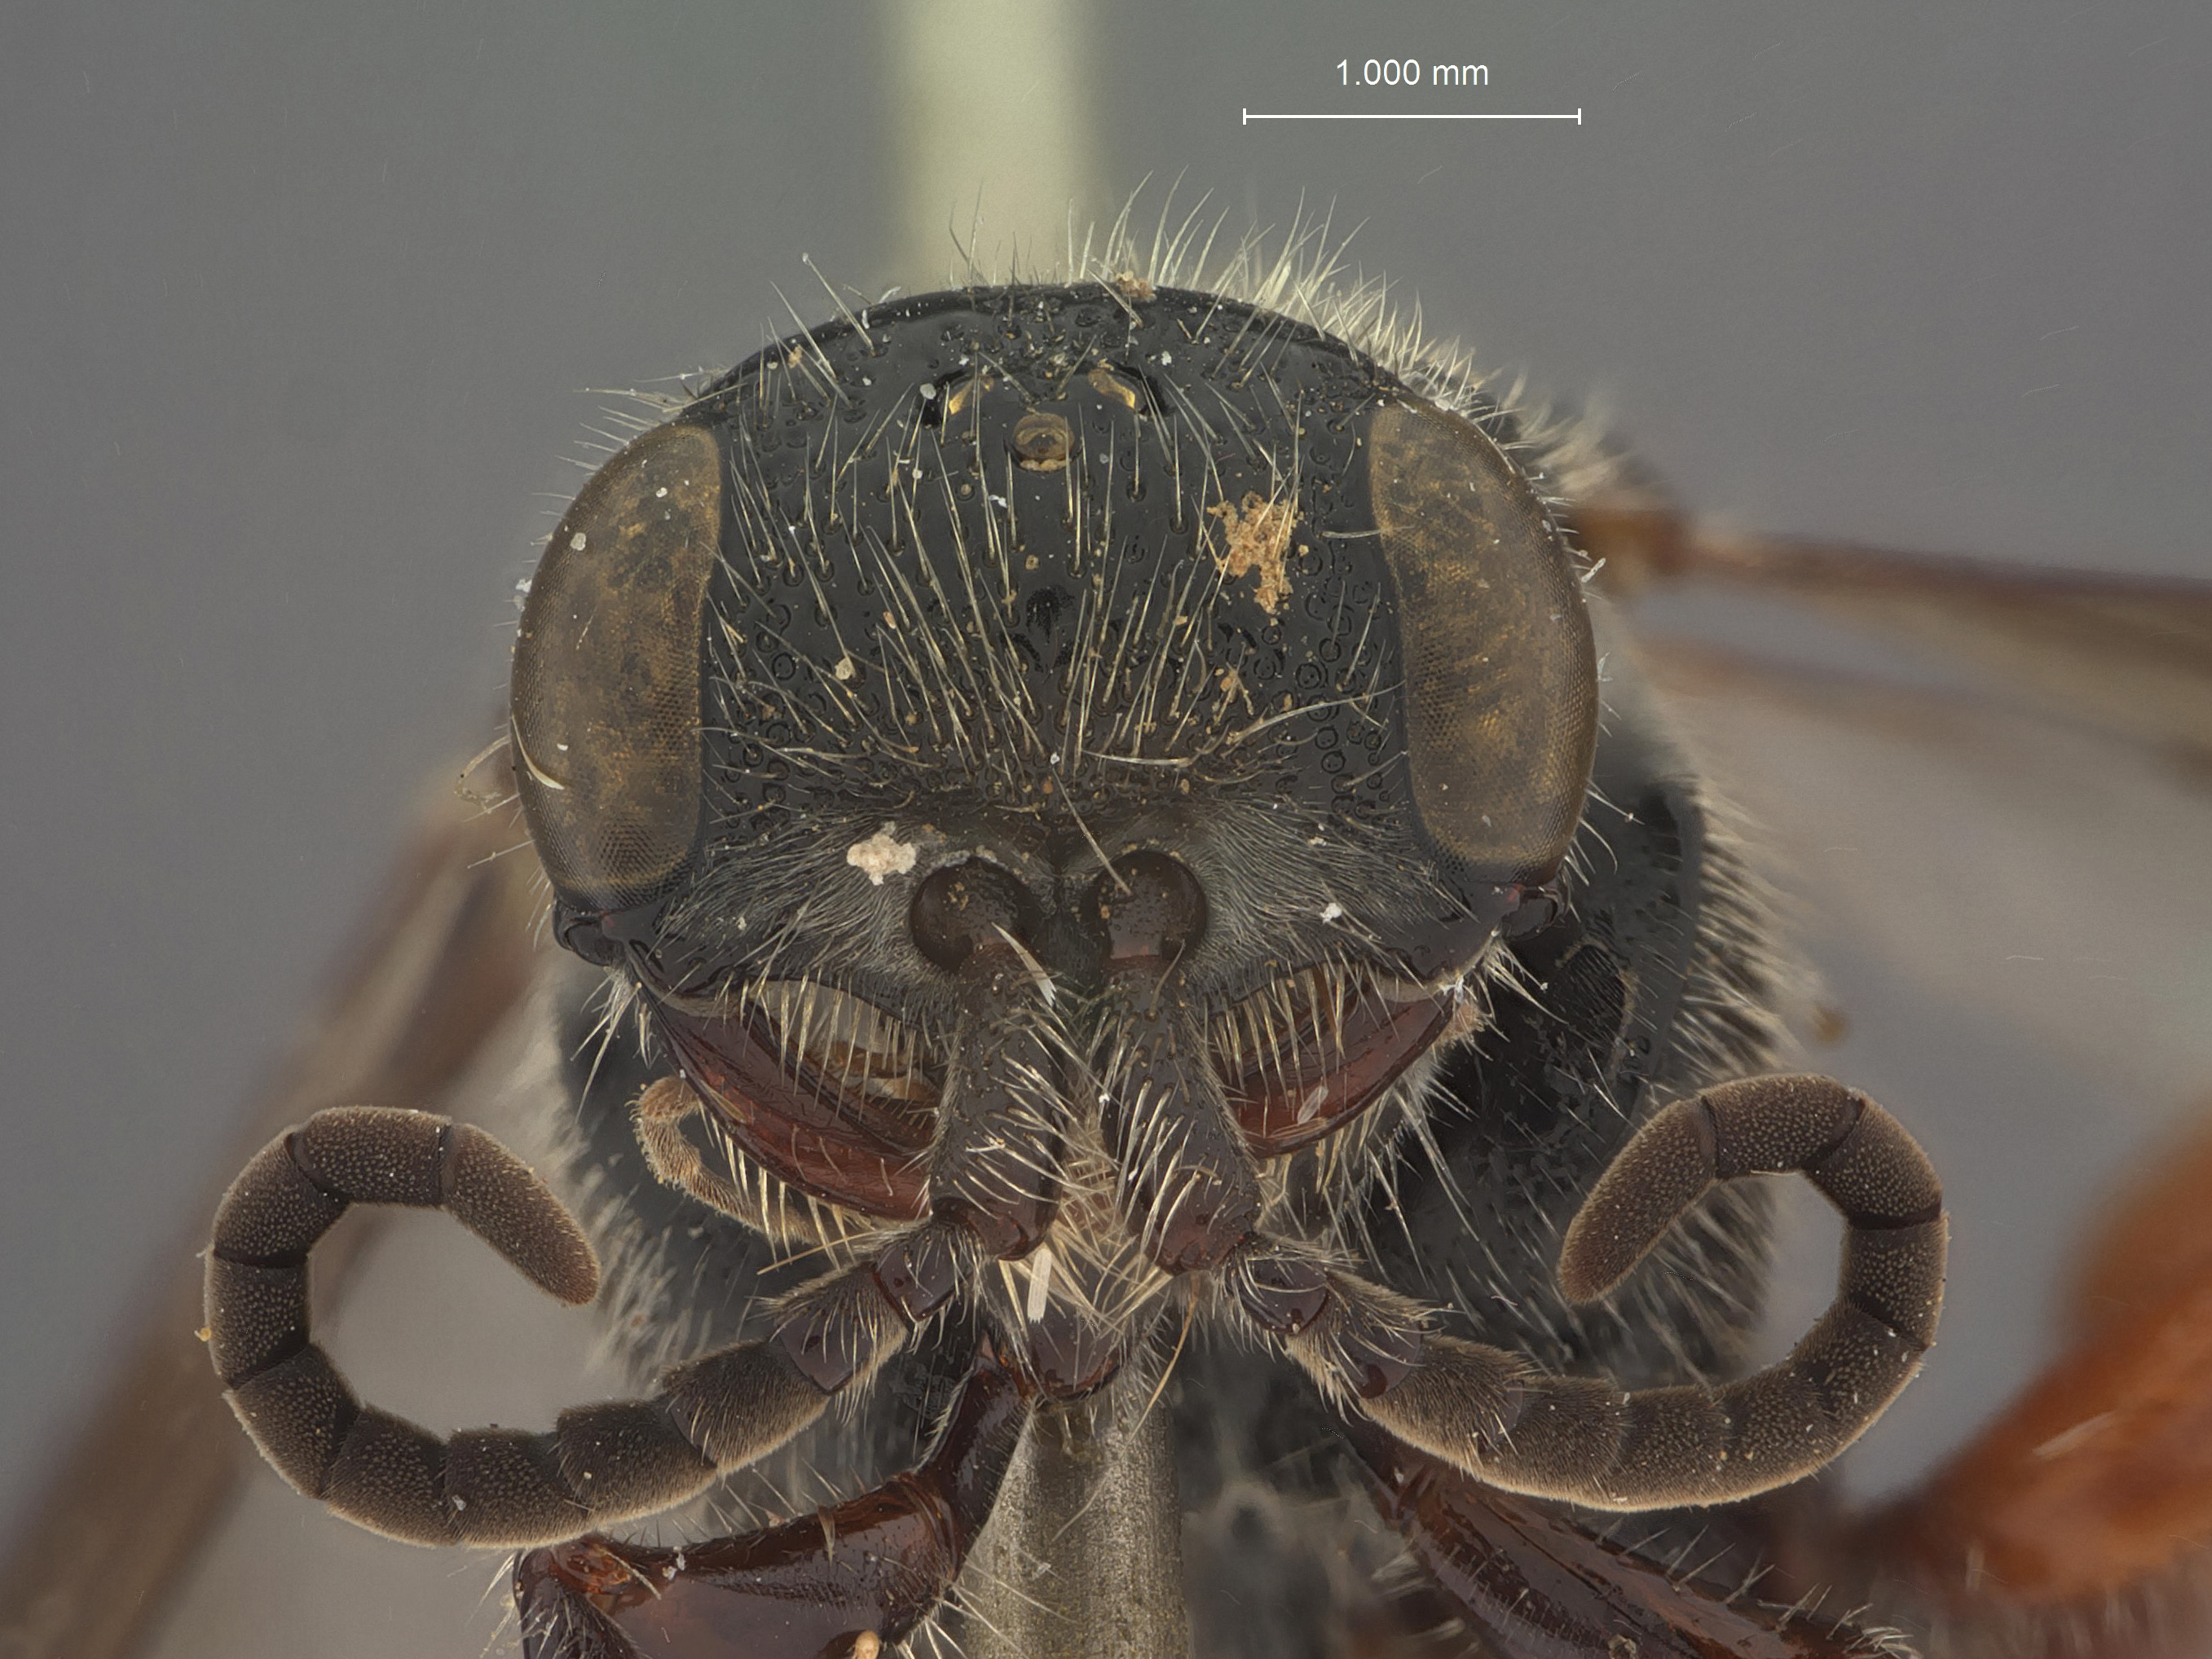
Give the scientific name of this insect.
Tiphia shillinga
